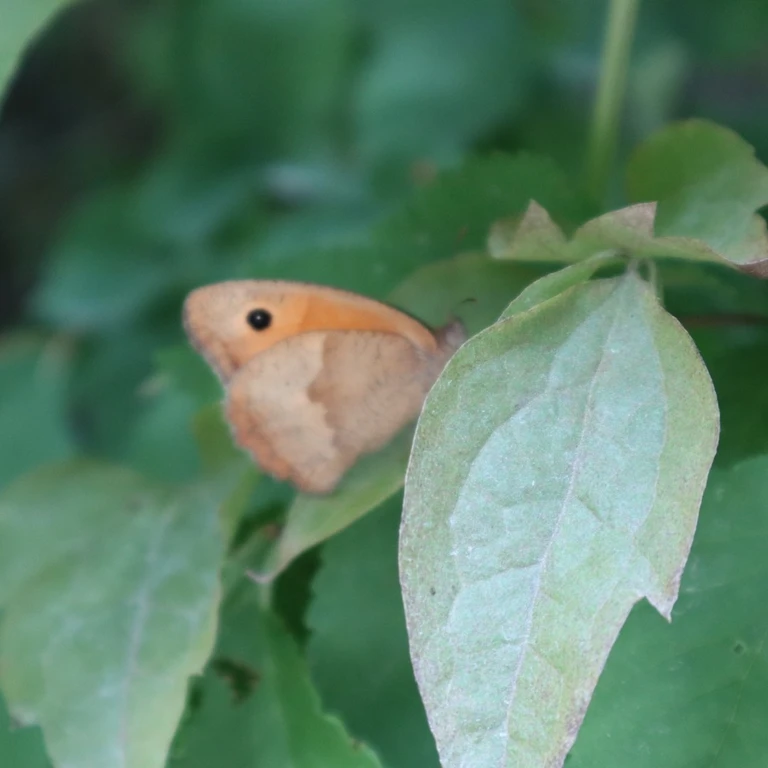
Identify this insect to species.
Maniola jurtina
